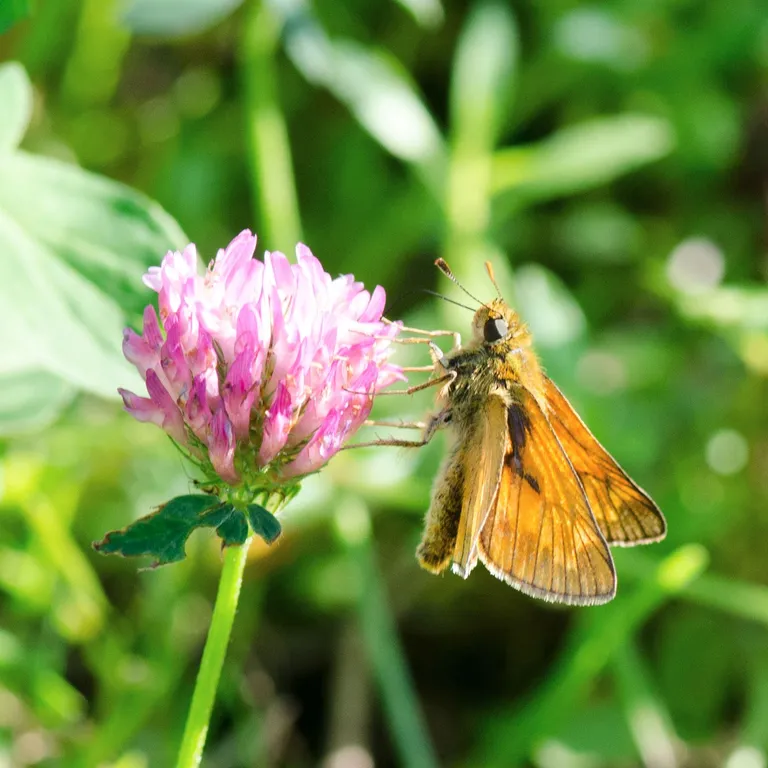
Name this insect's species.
Ochlodes sylvanus (also Ochlodes venata)
